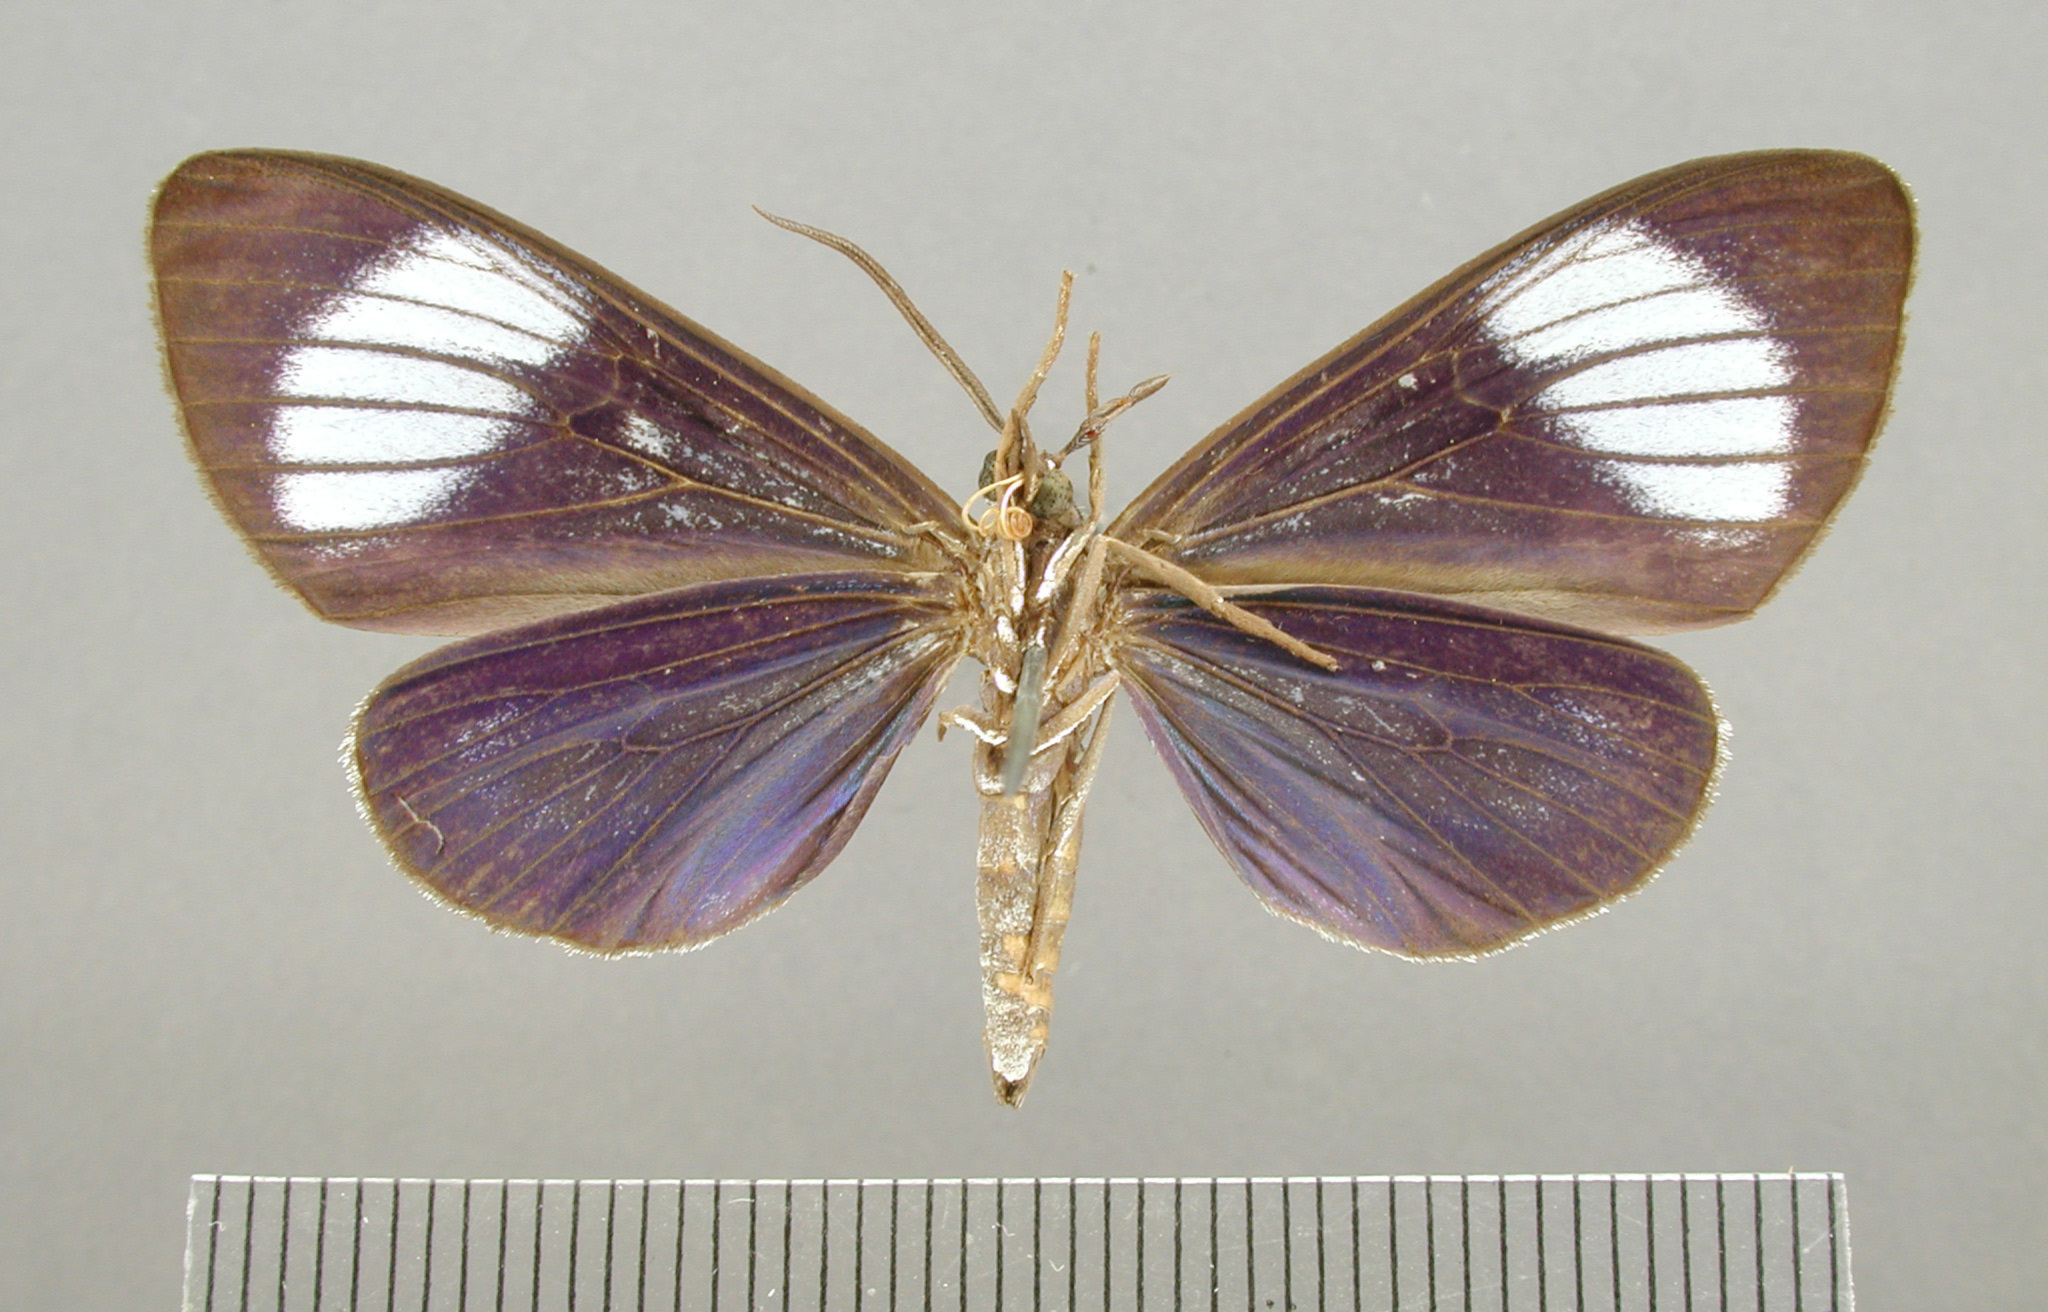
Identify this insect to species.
Isostola thabena
